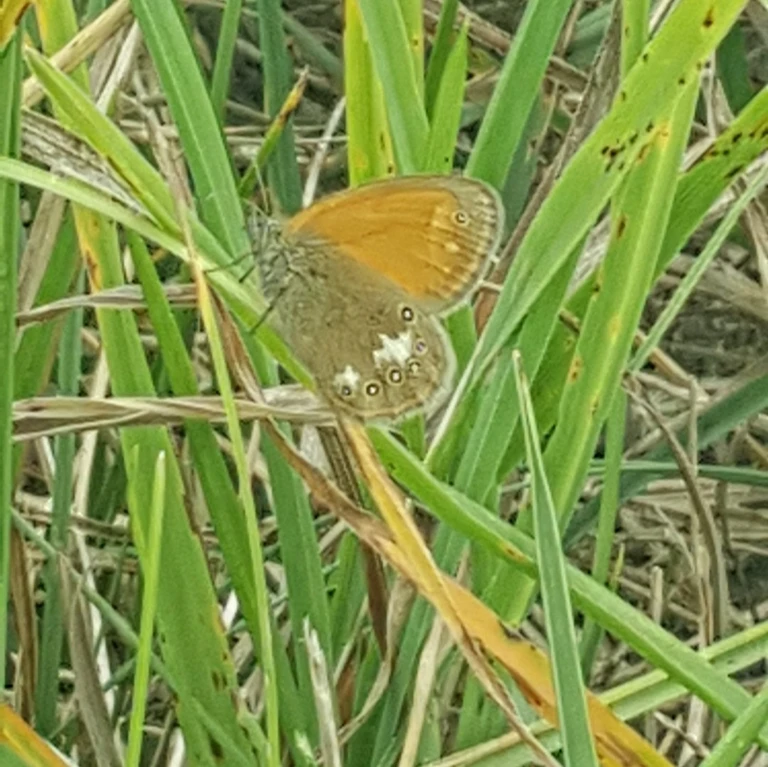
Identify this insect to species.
Coenonympha glycerion (also Coenonympha iphis)
